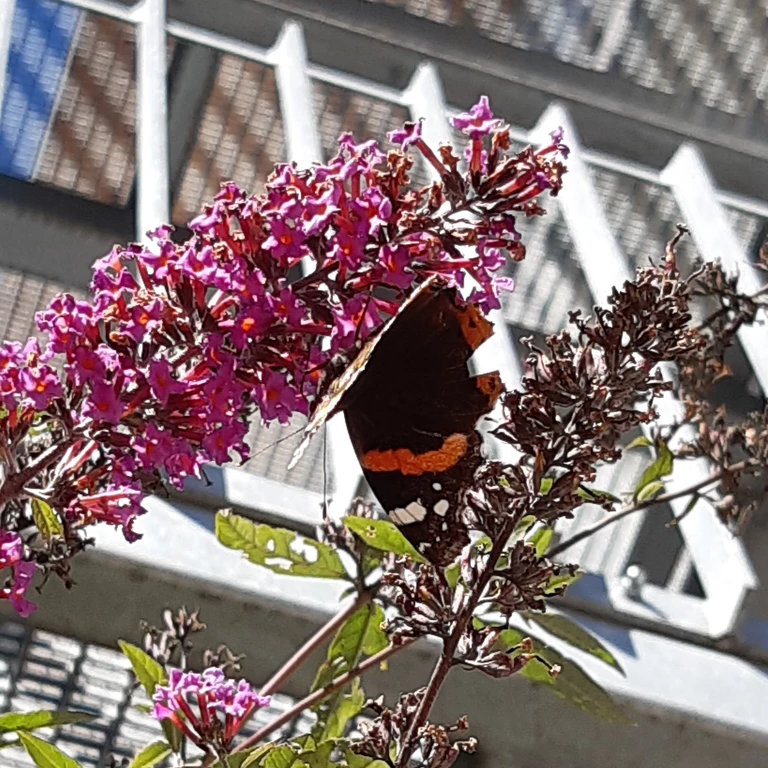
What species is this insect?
Vanessa atalanta
